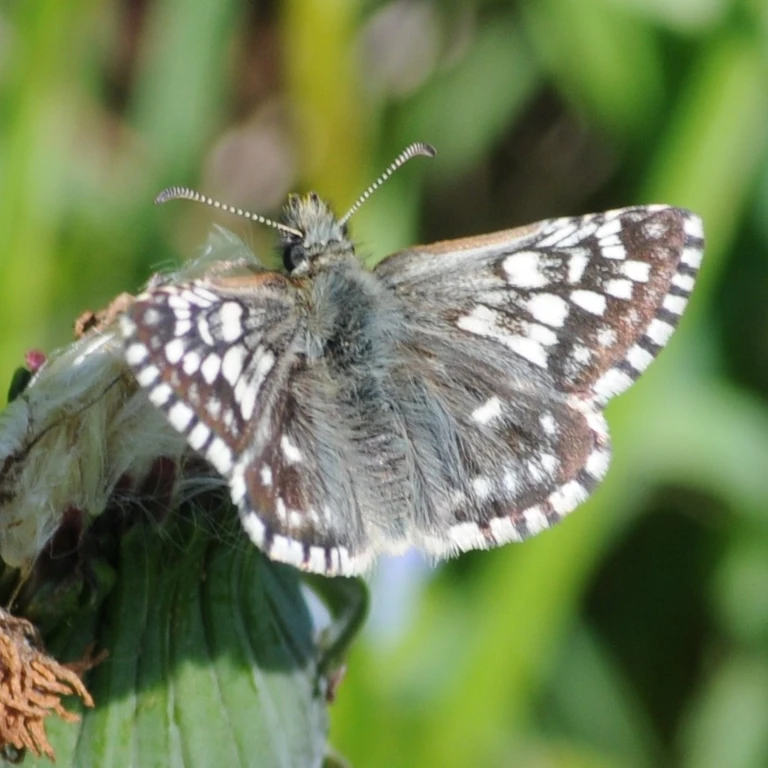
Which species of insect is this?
Pyrgus malvae
